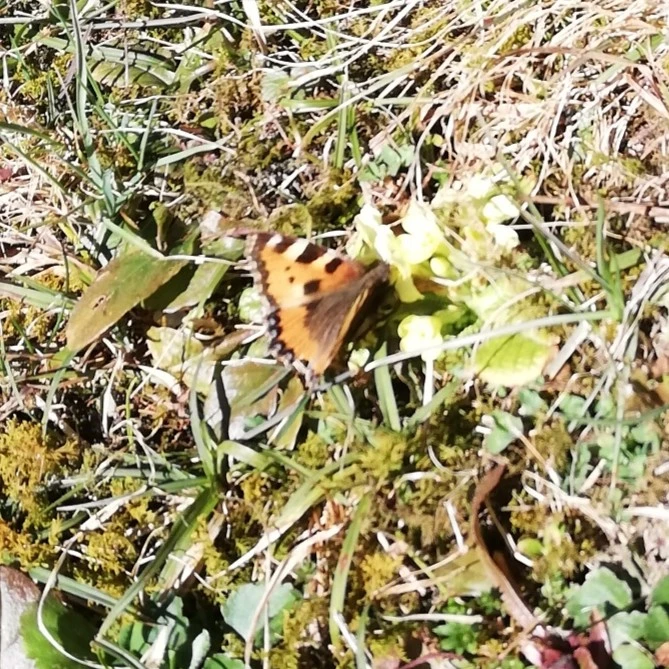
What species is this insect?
Aglais urticae
